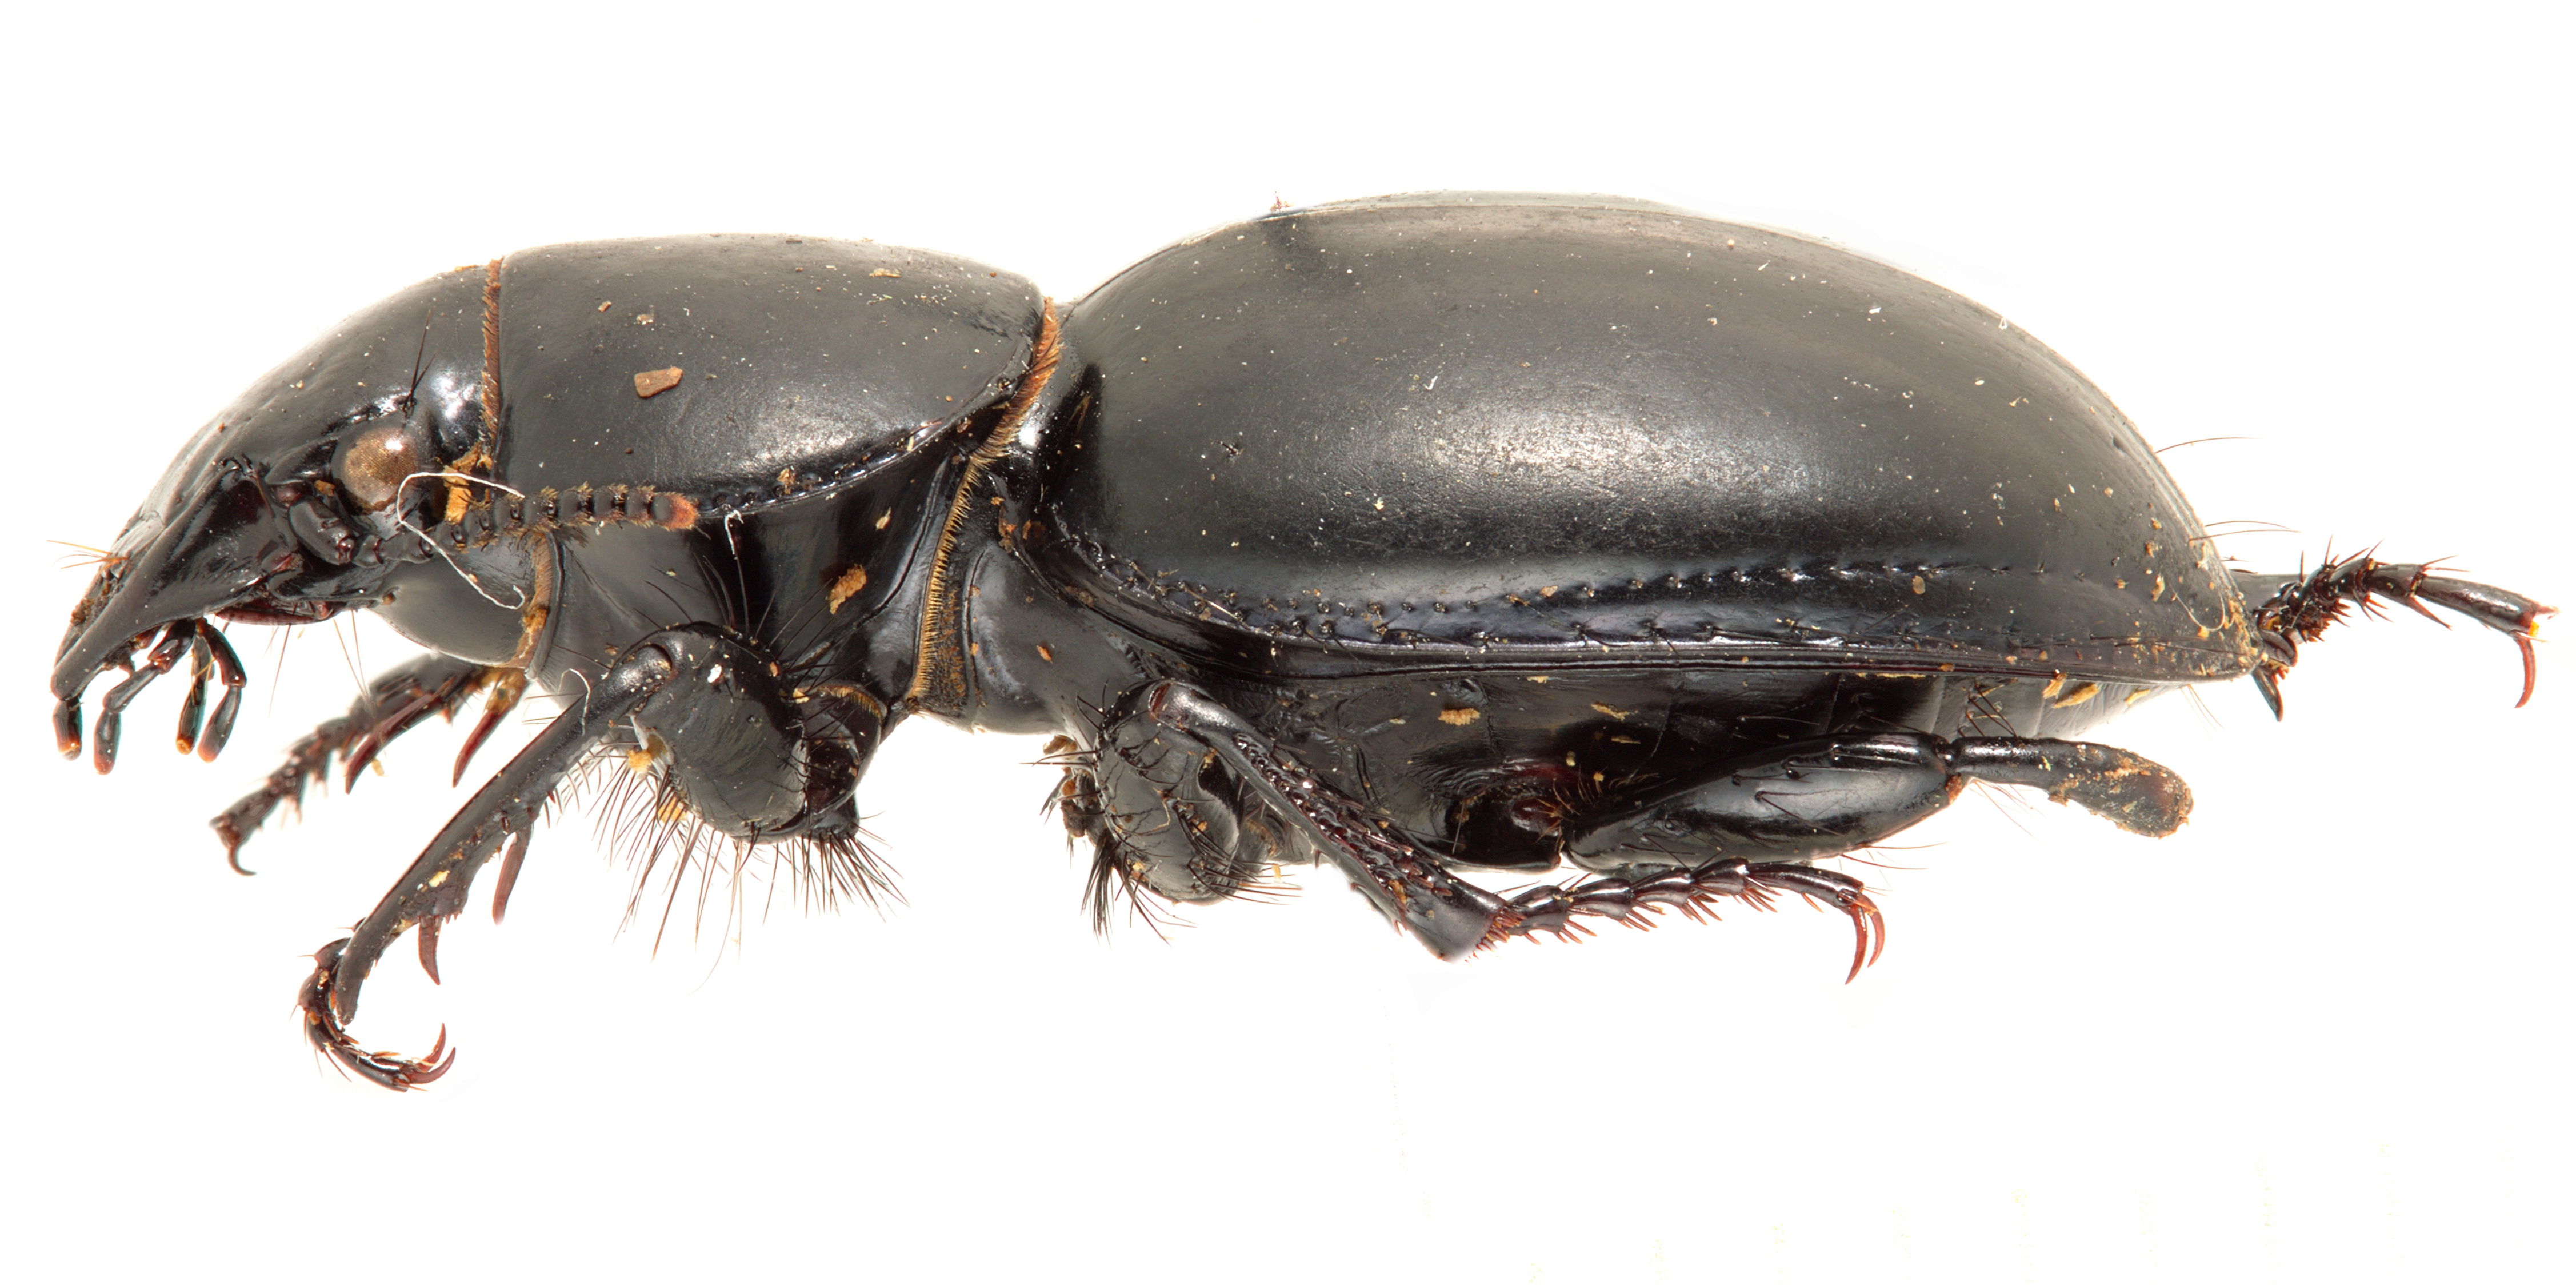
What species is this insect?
Cnemalobus gayi
